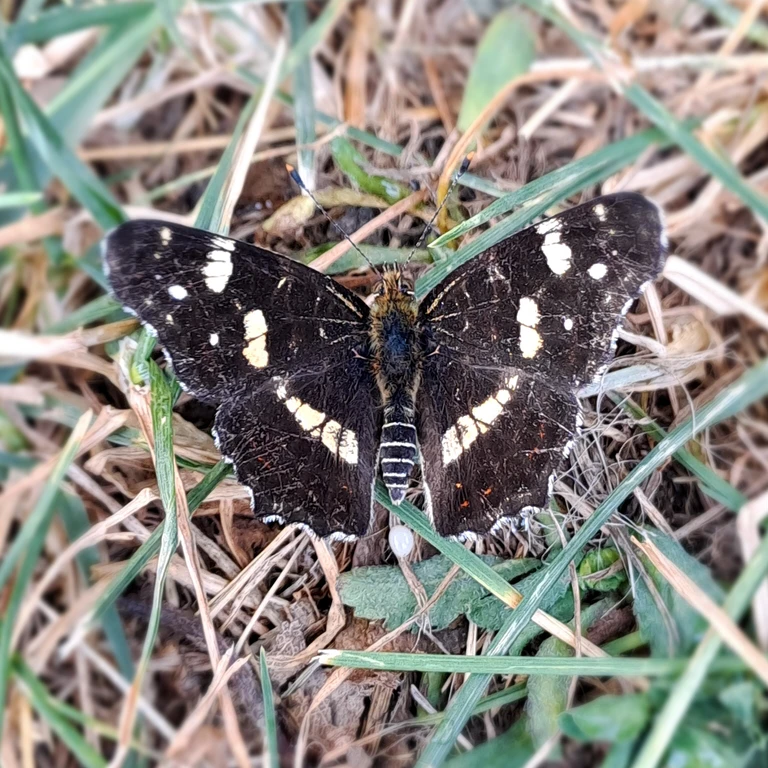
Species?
Araschnia levana
